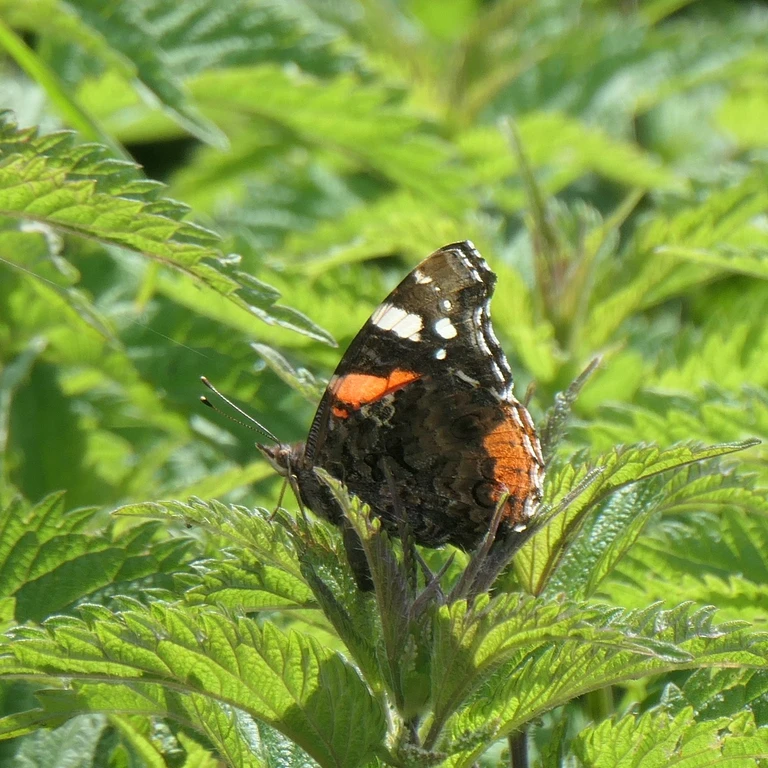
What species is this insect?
Vanessa atalanta
